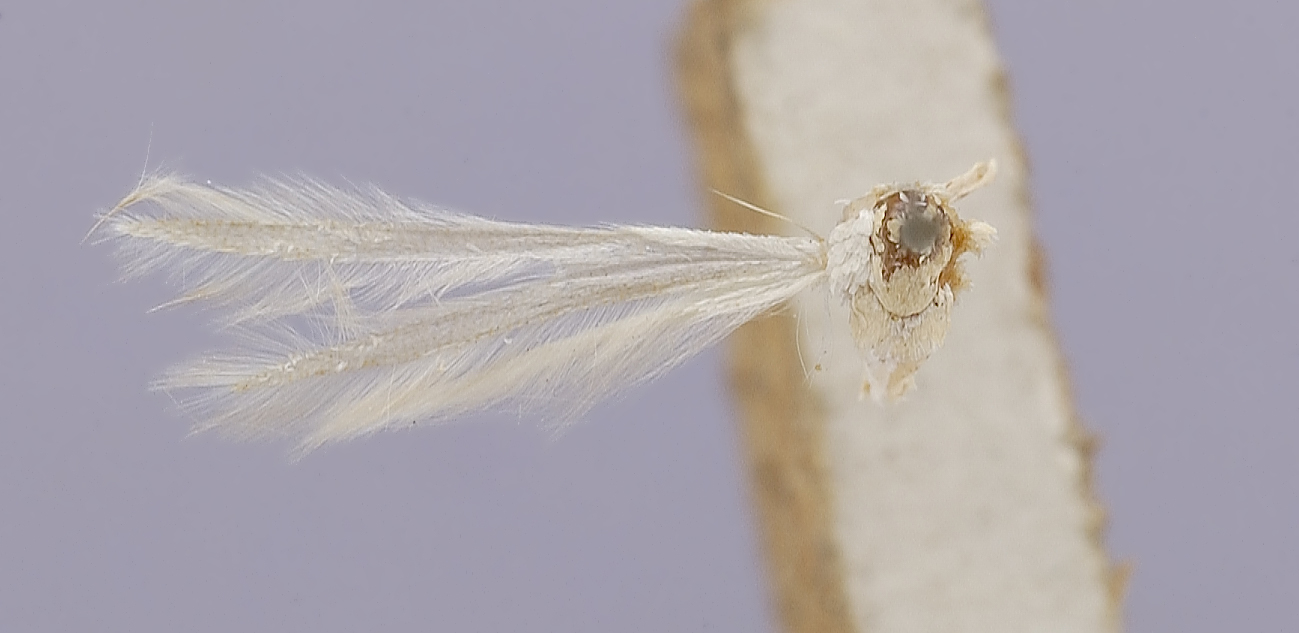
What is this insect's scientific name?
Alucita fishii
